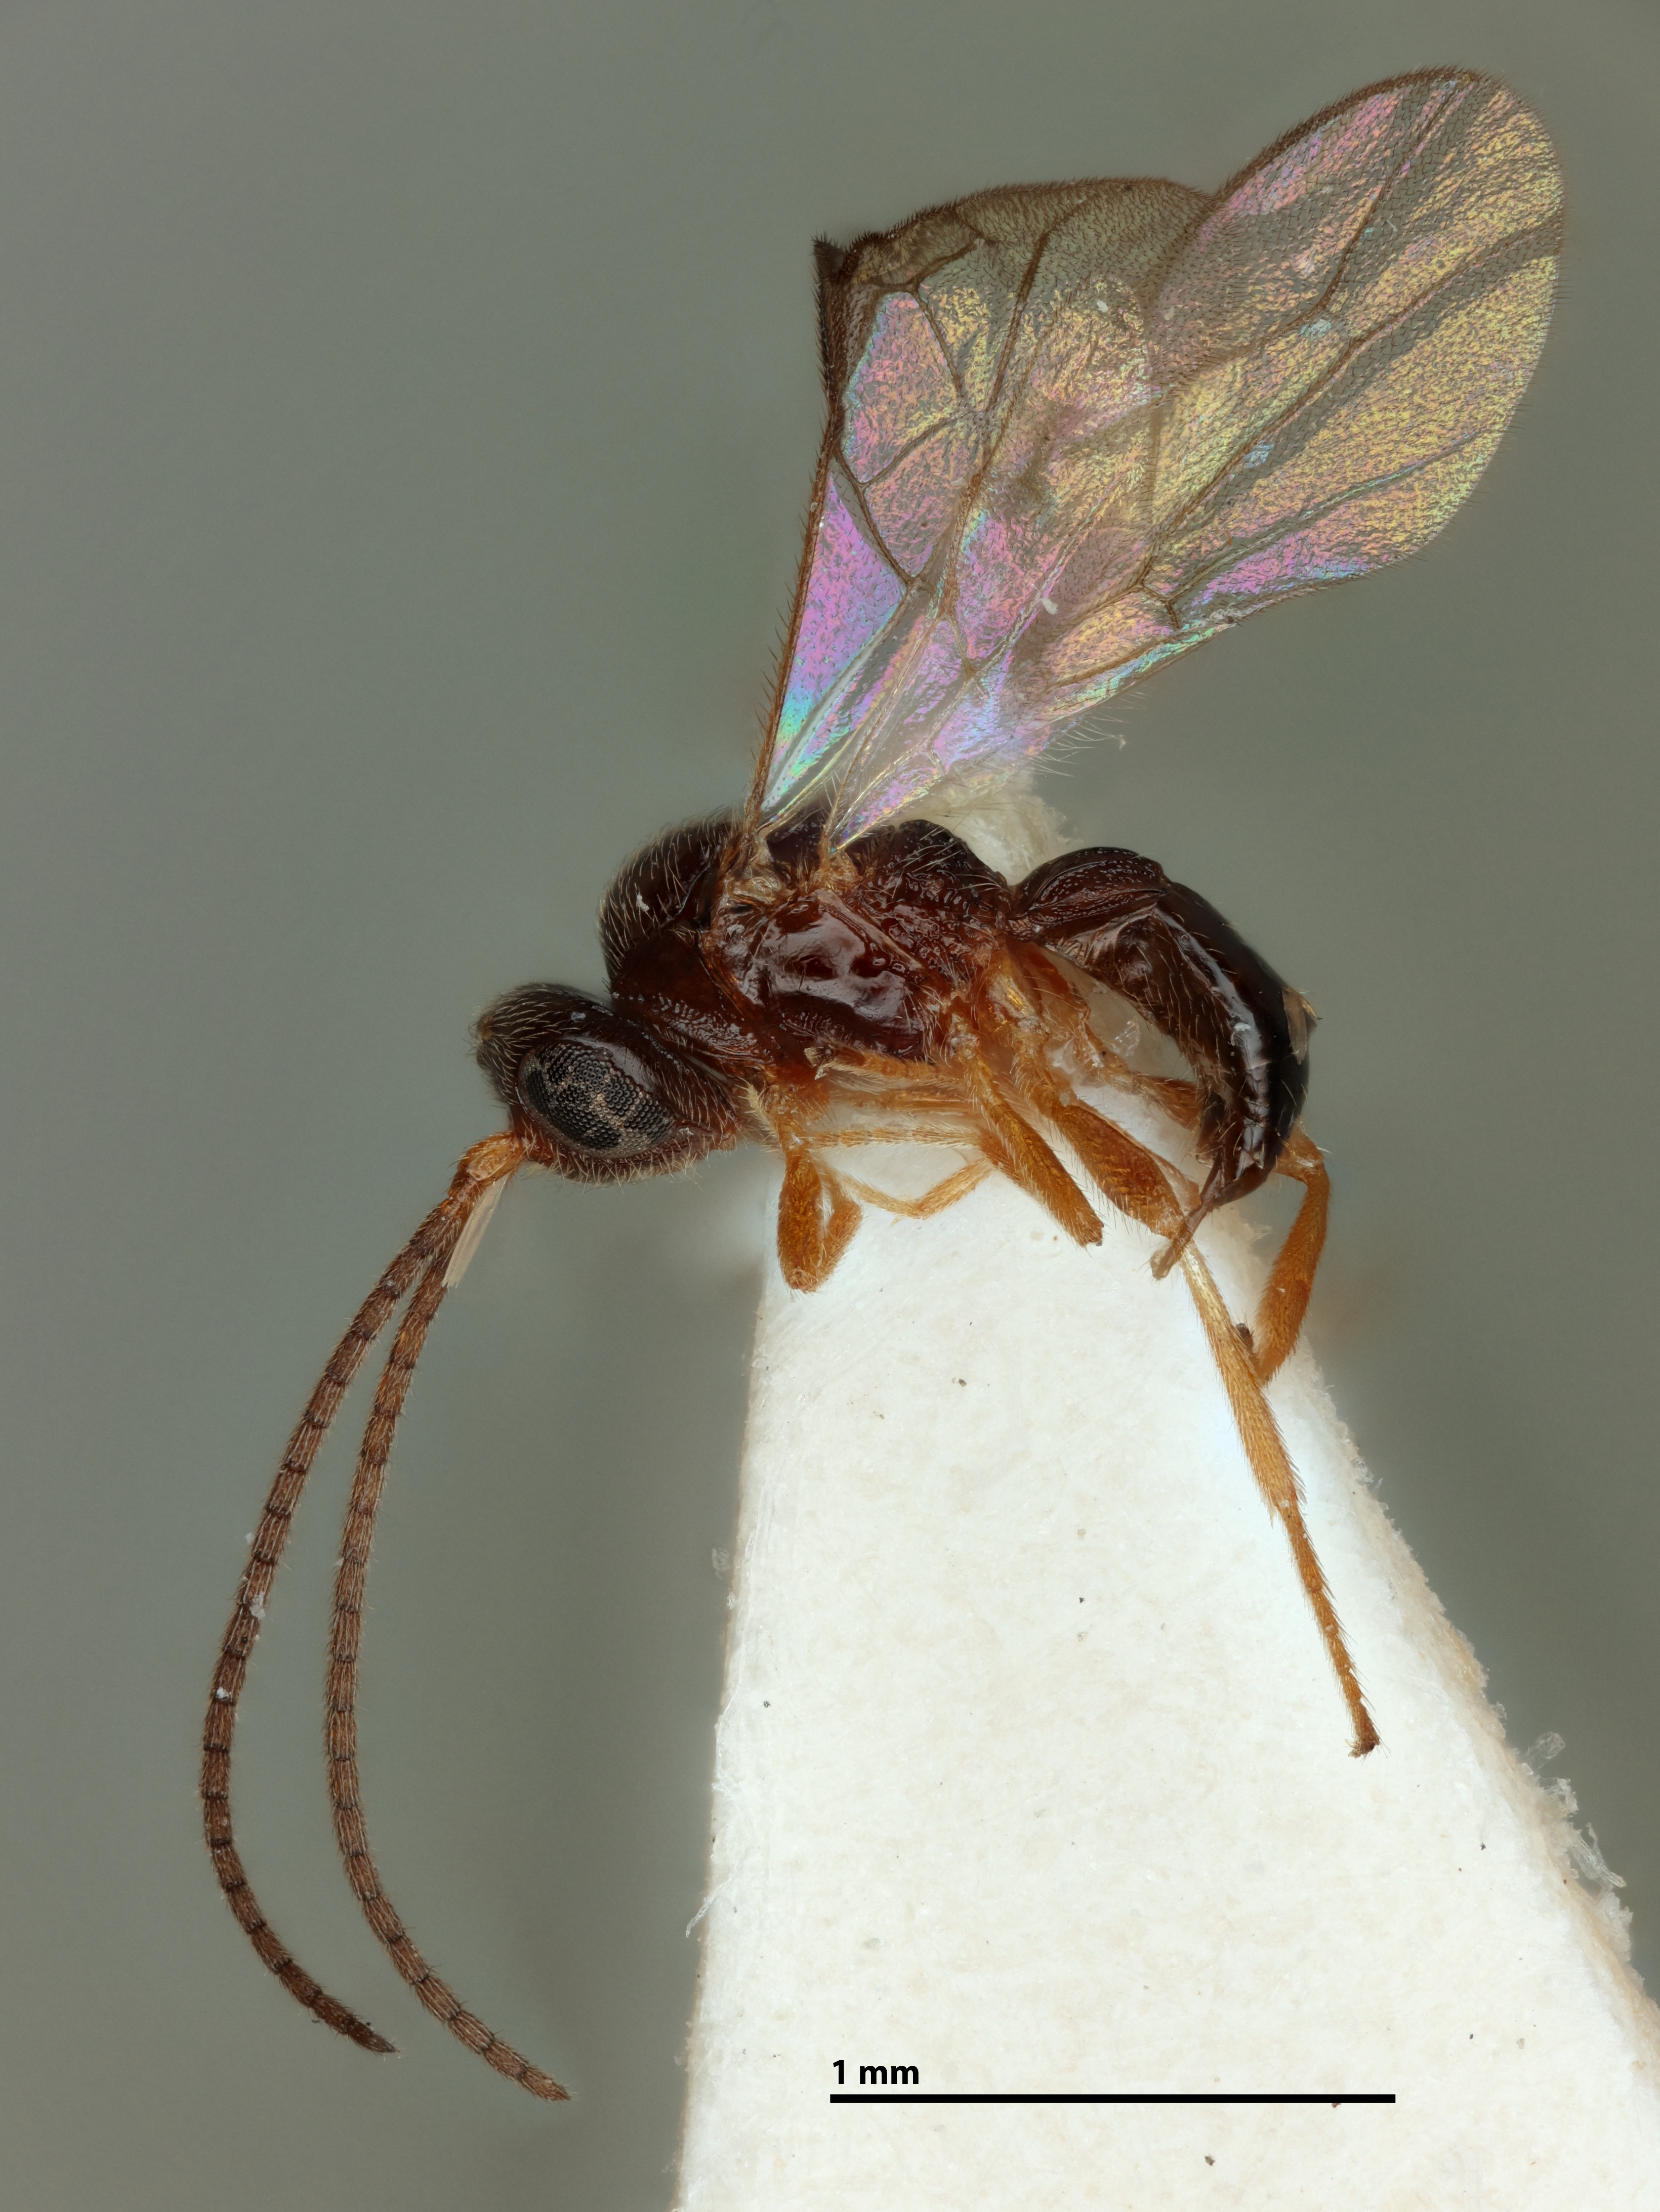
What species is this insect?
Opius panamanus
